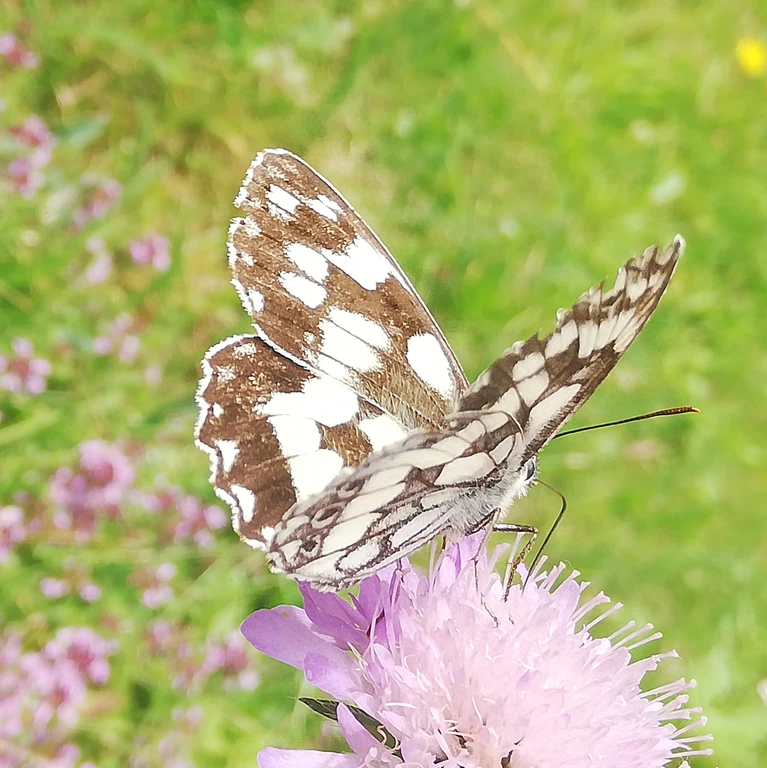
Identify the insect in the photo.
Melanargia galathea
